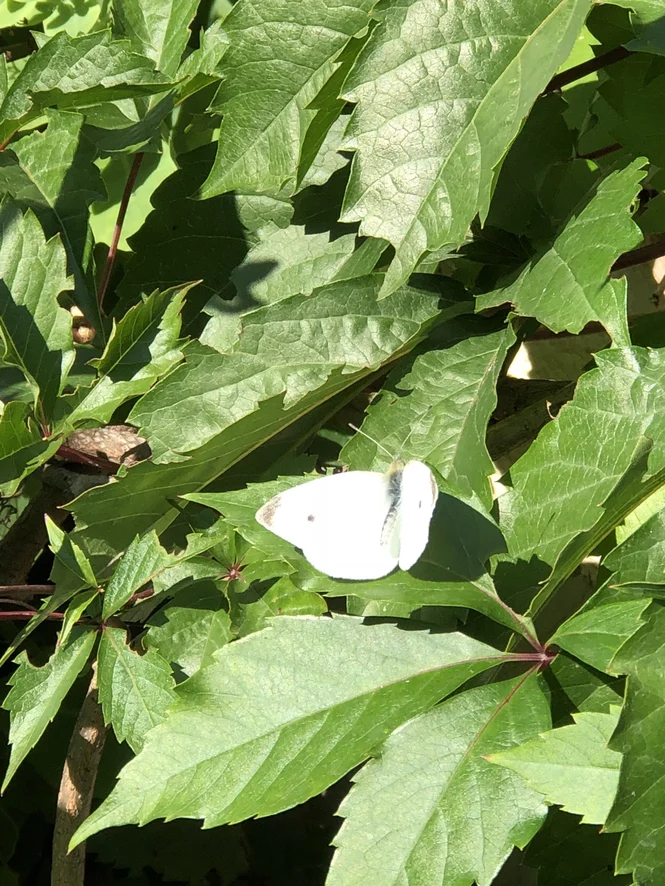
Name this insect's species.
Pieris rapae
